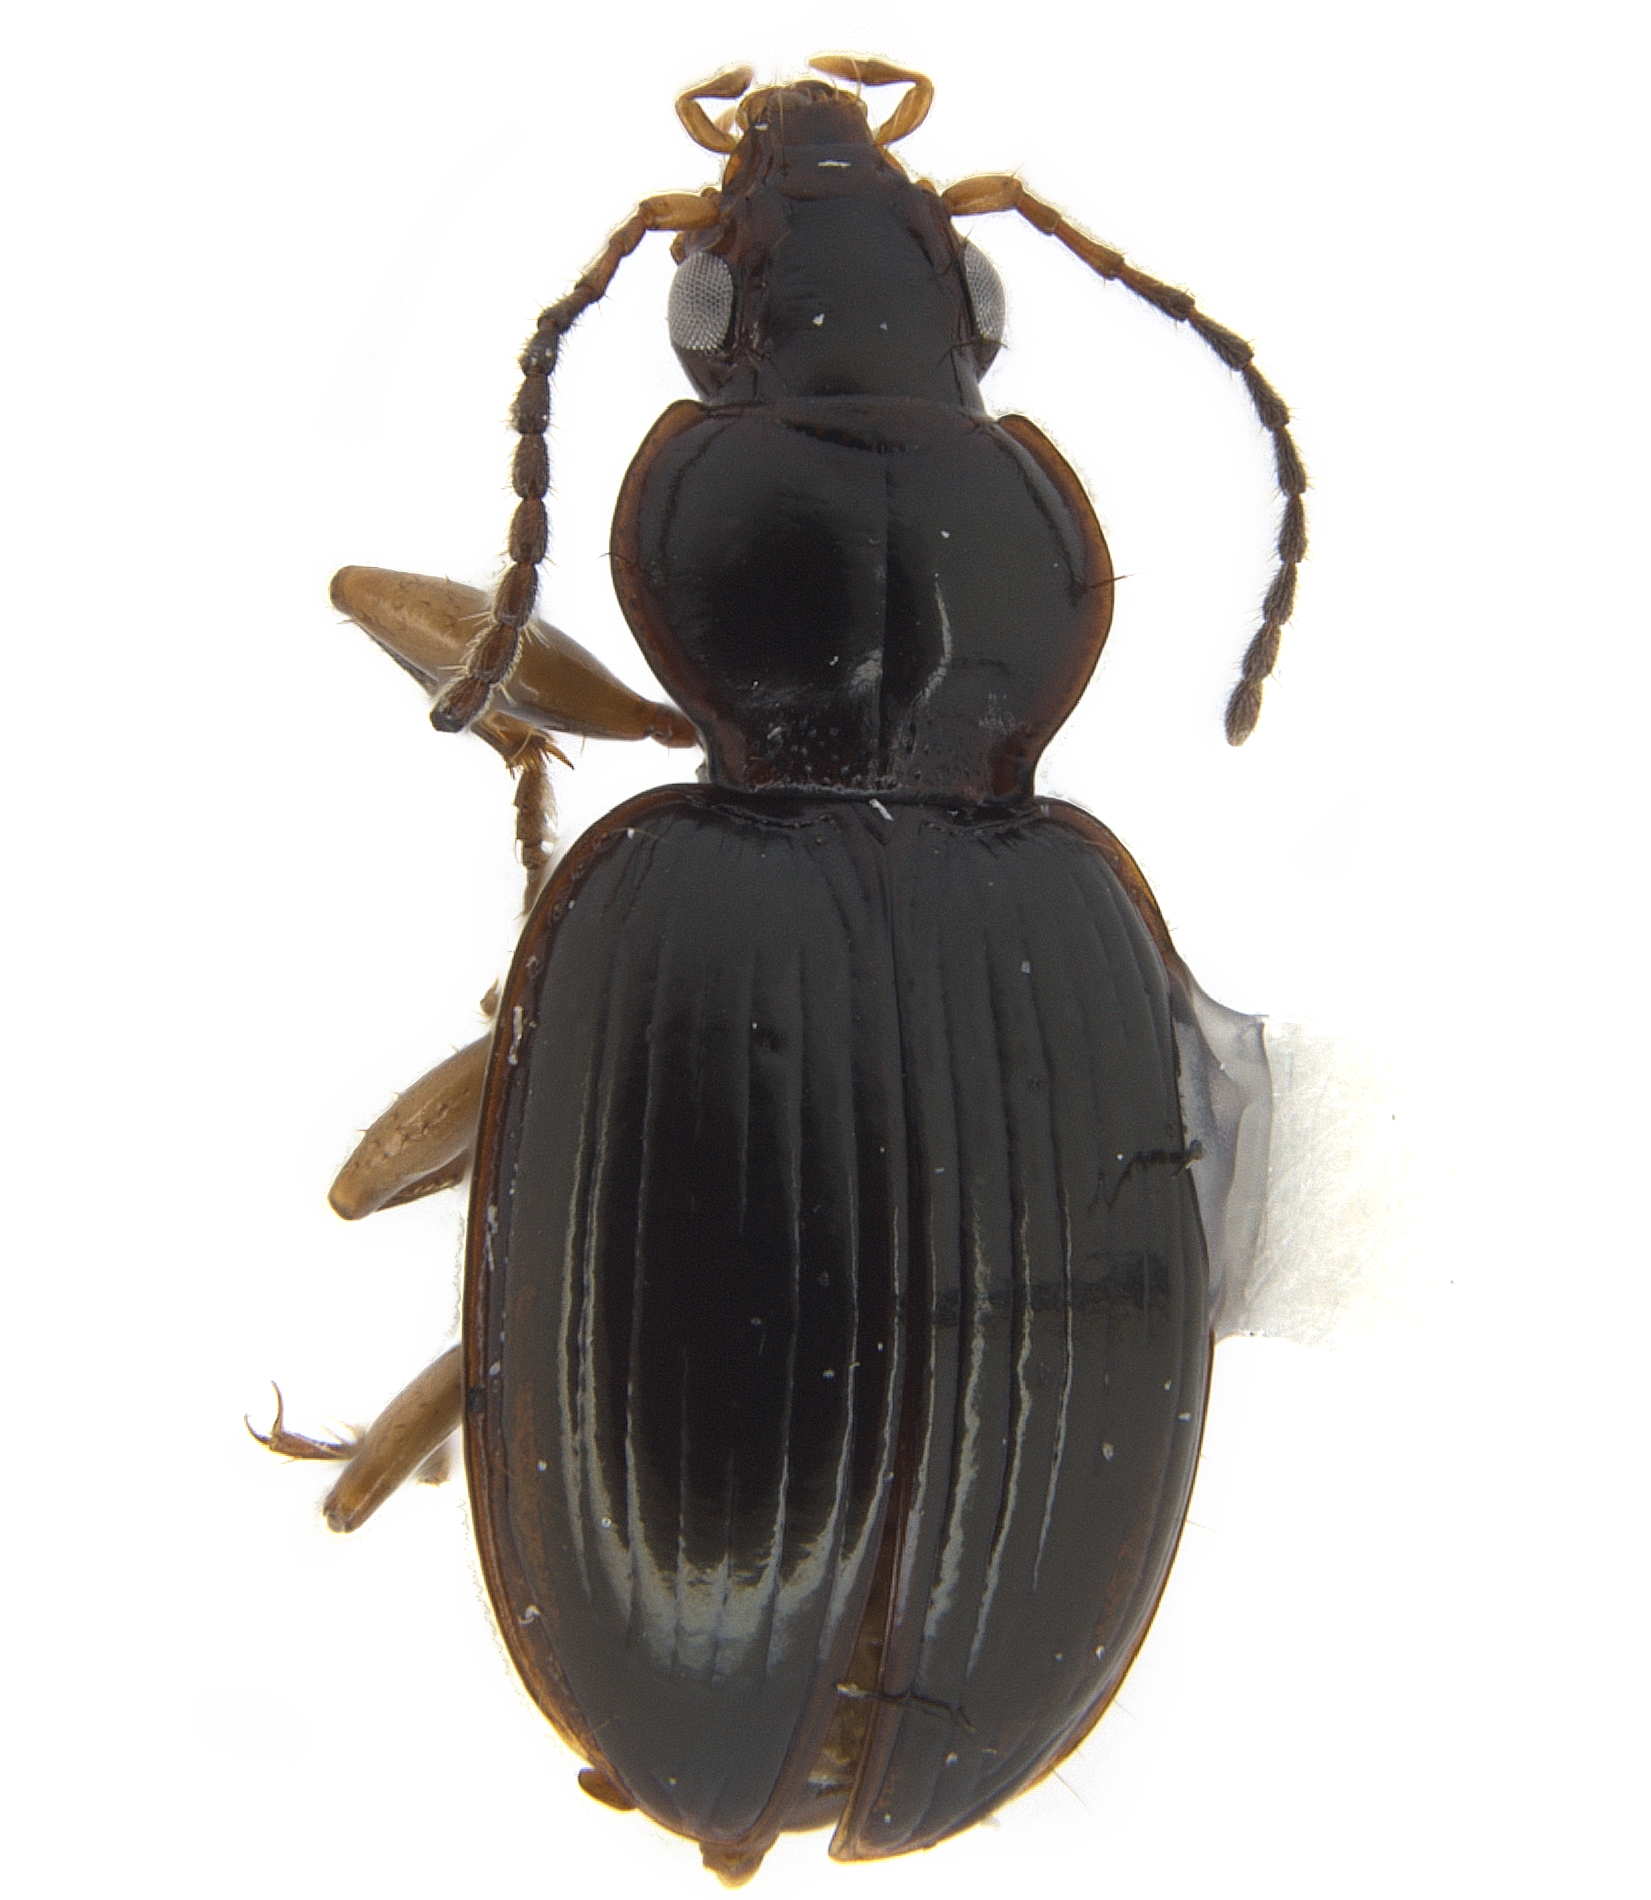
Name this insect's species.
Mecyclothorax chalcosus
